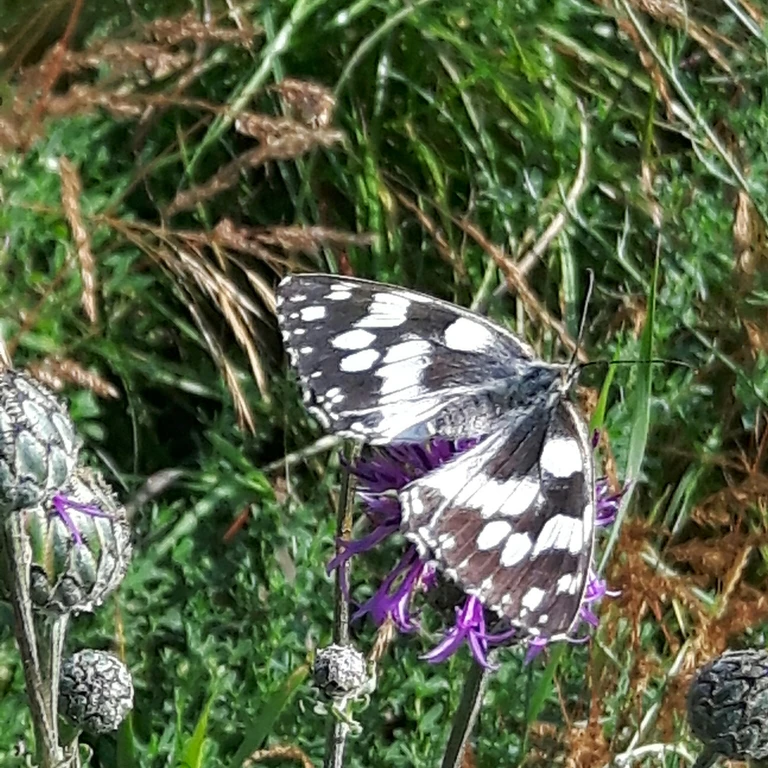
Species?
Melanargia galathea
